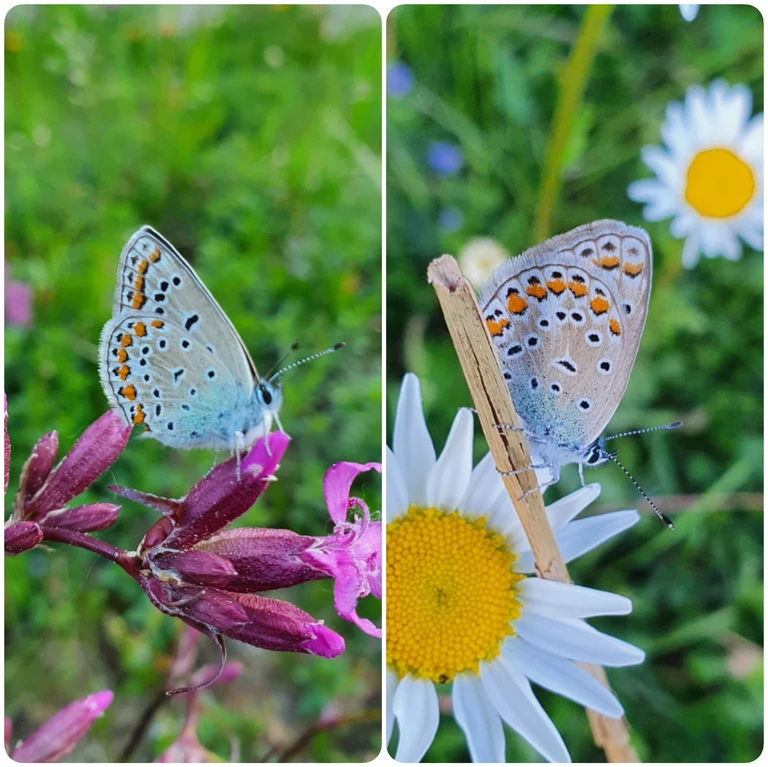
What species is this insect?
Polyommatus icarus
